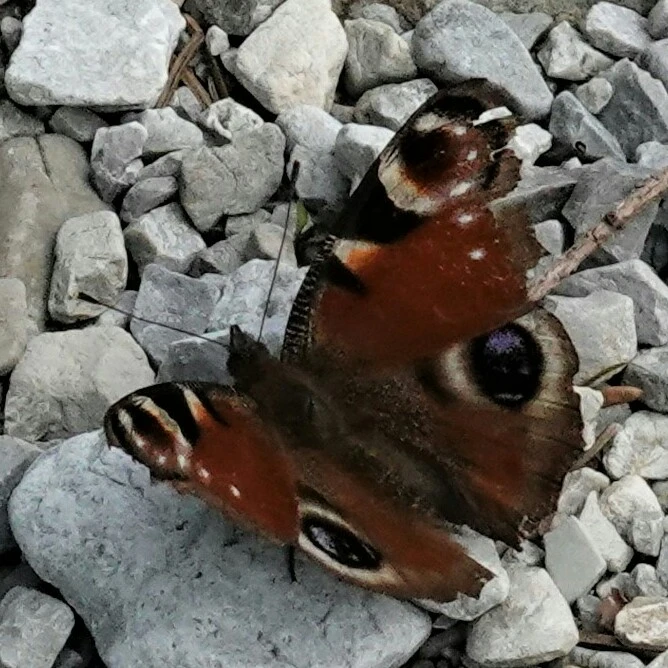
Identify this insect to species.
Aglais io
